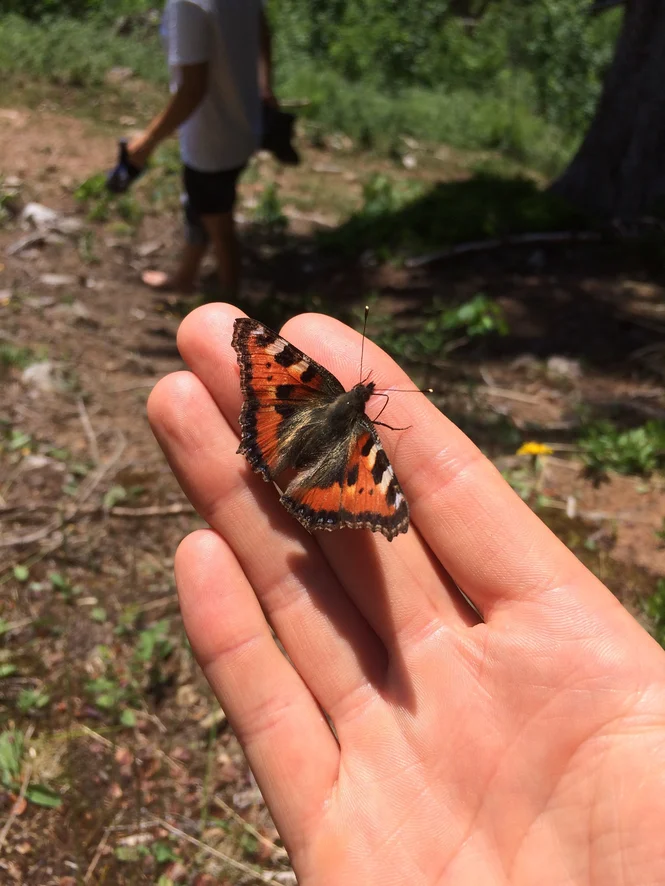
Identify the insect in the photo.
Aglais urticae
